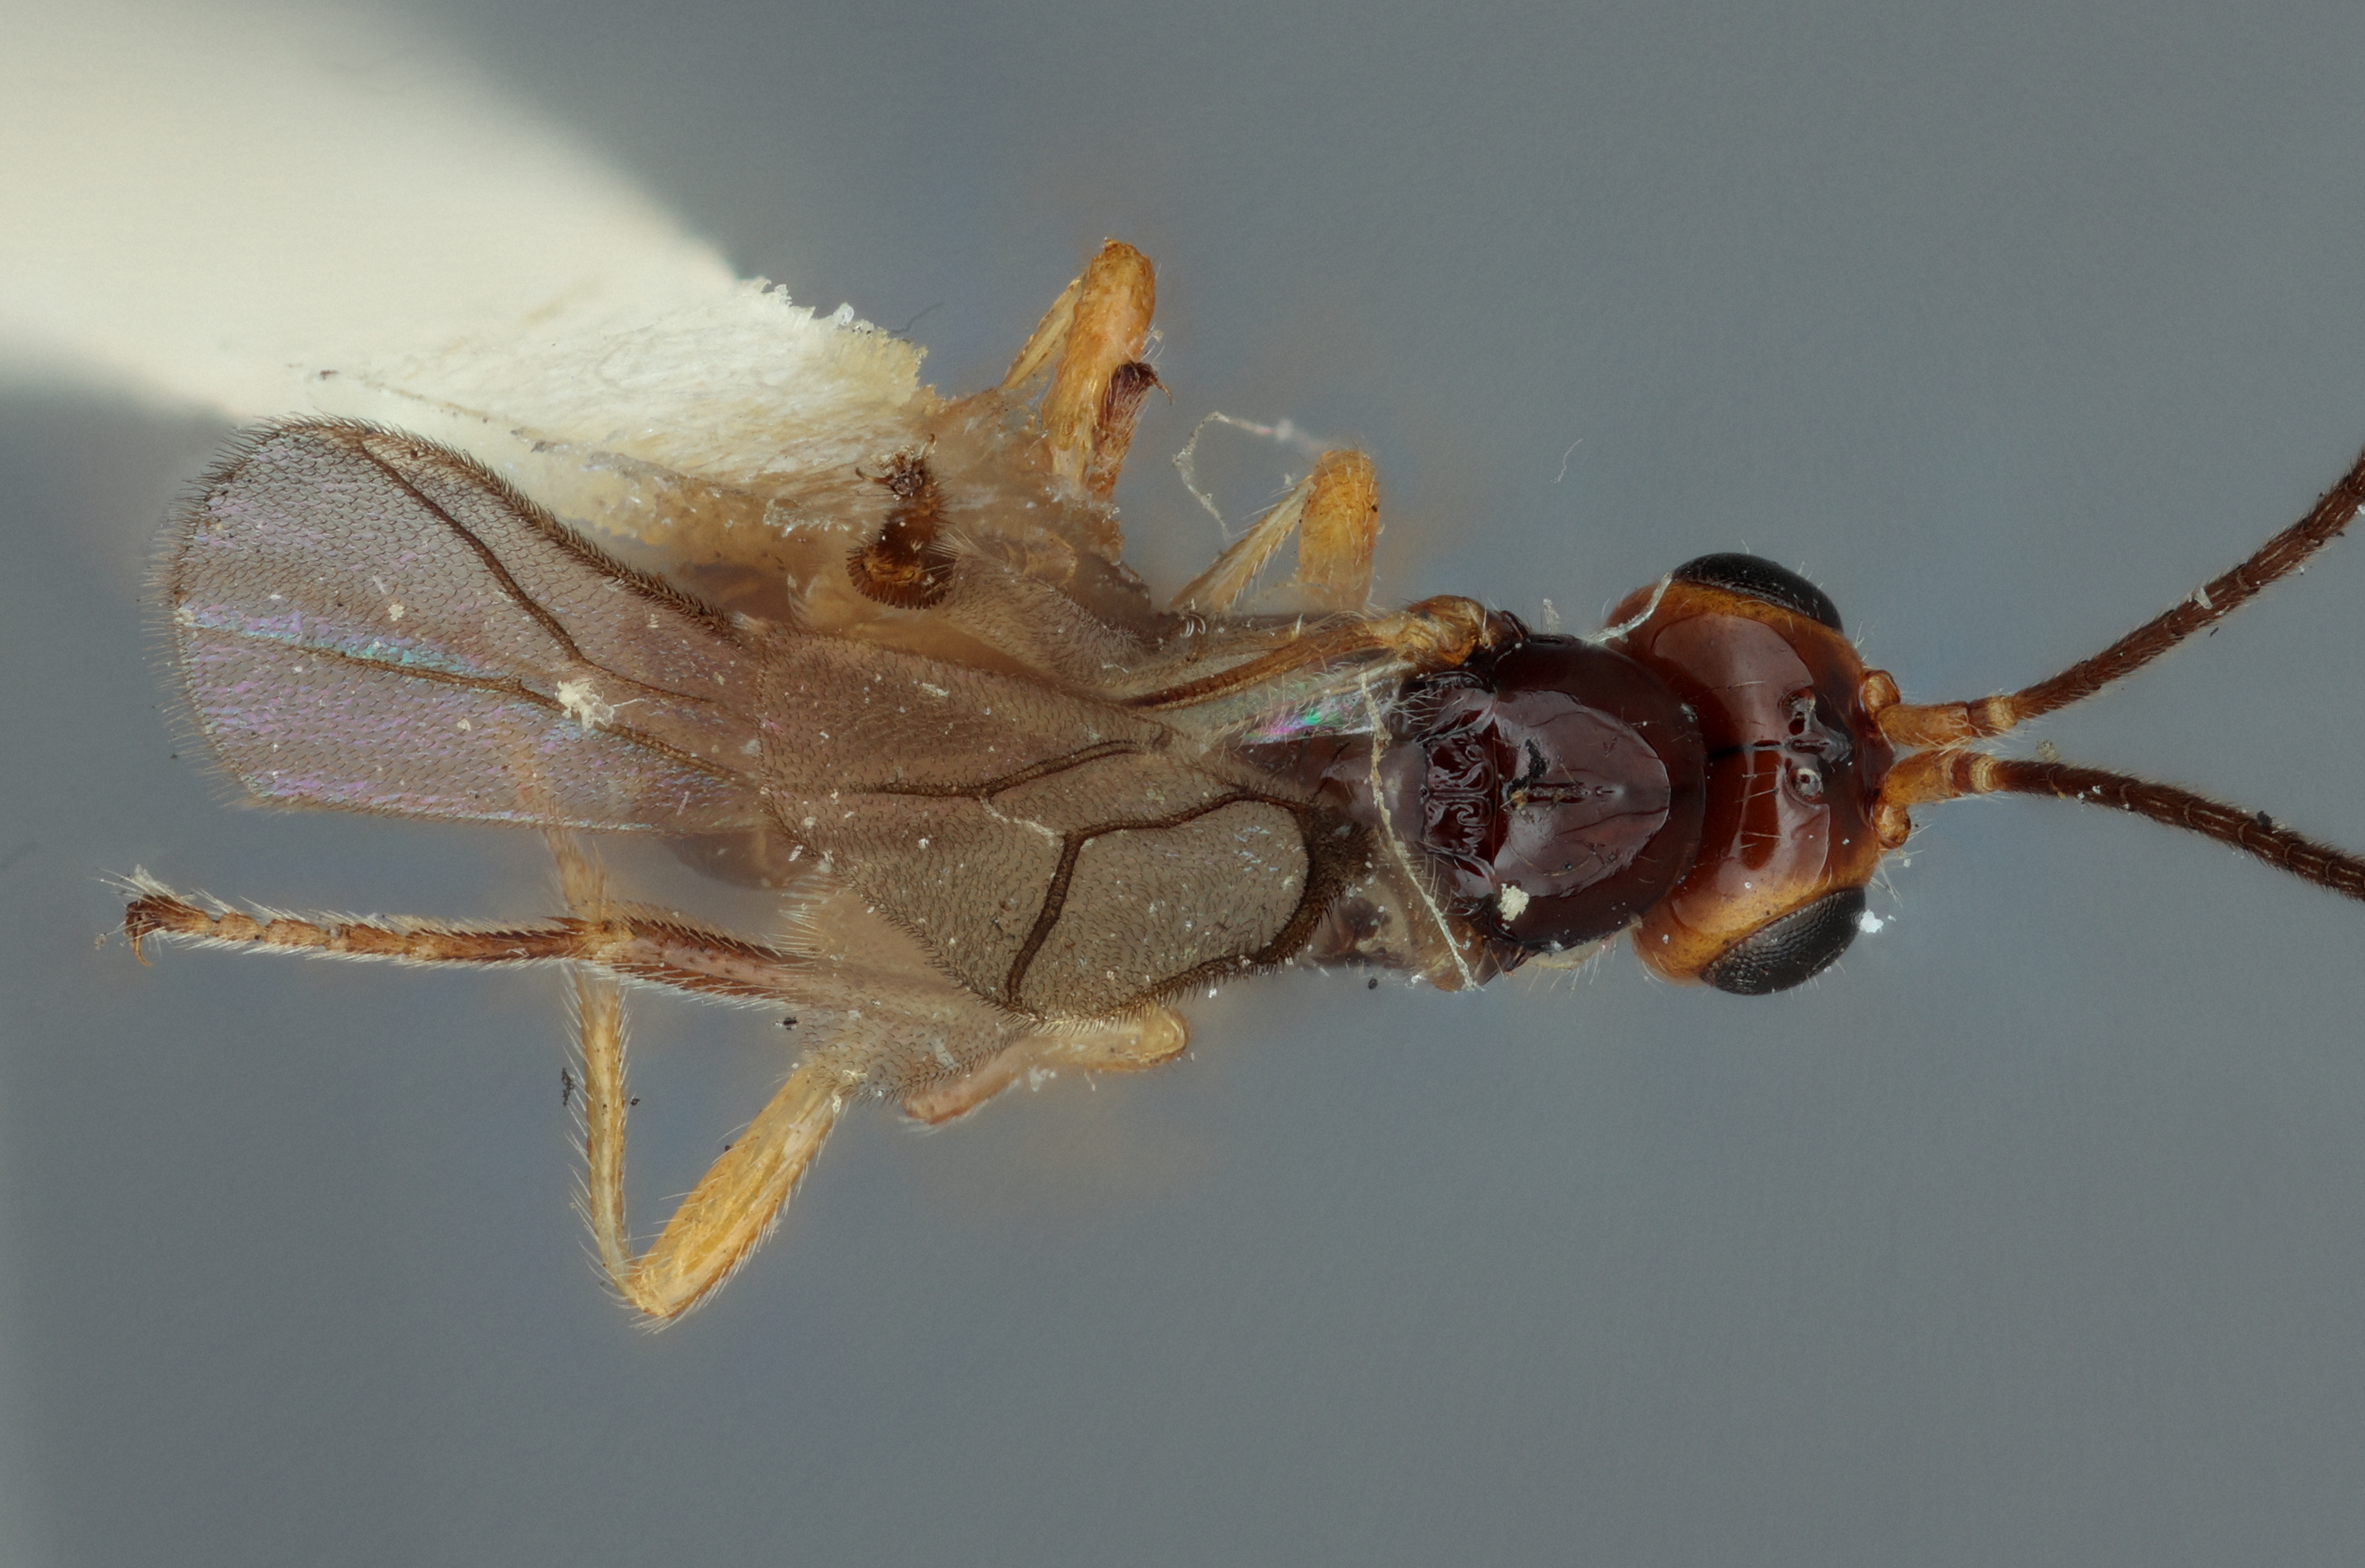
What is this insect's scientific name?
Phaenocarpa hicoriae
